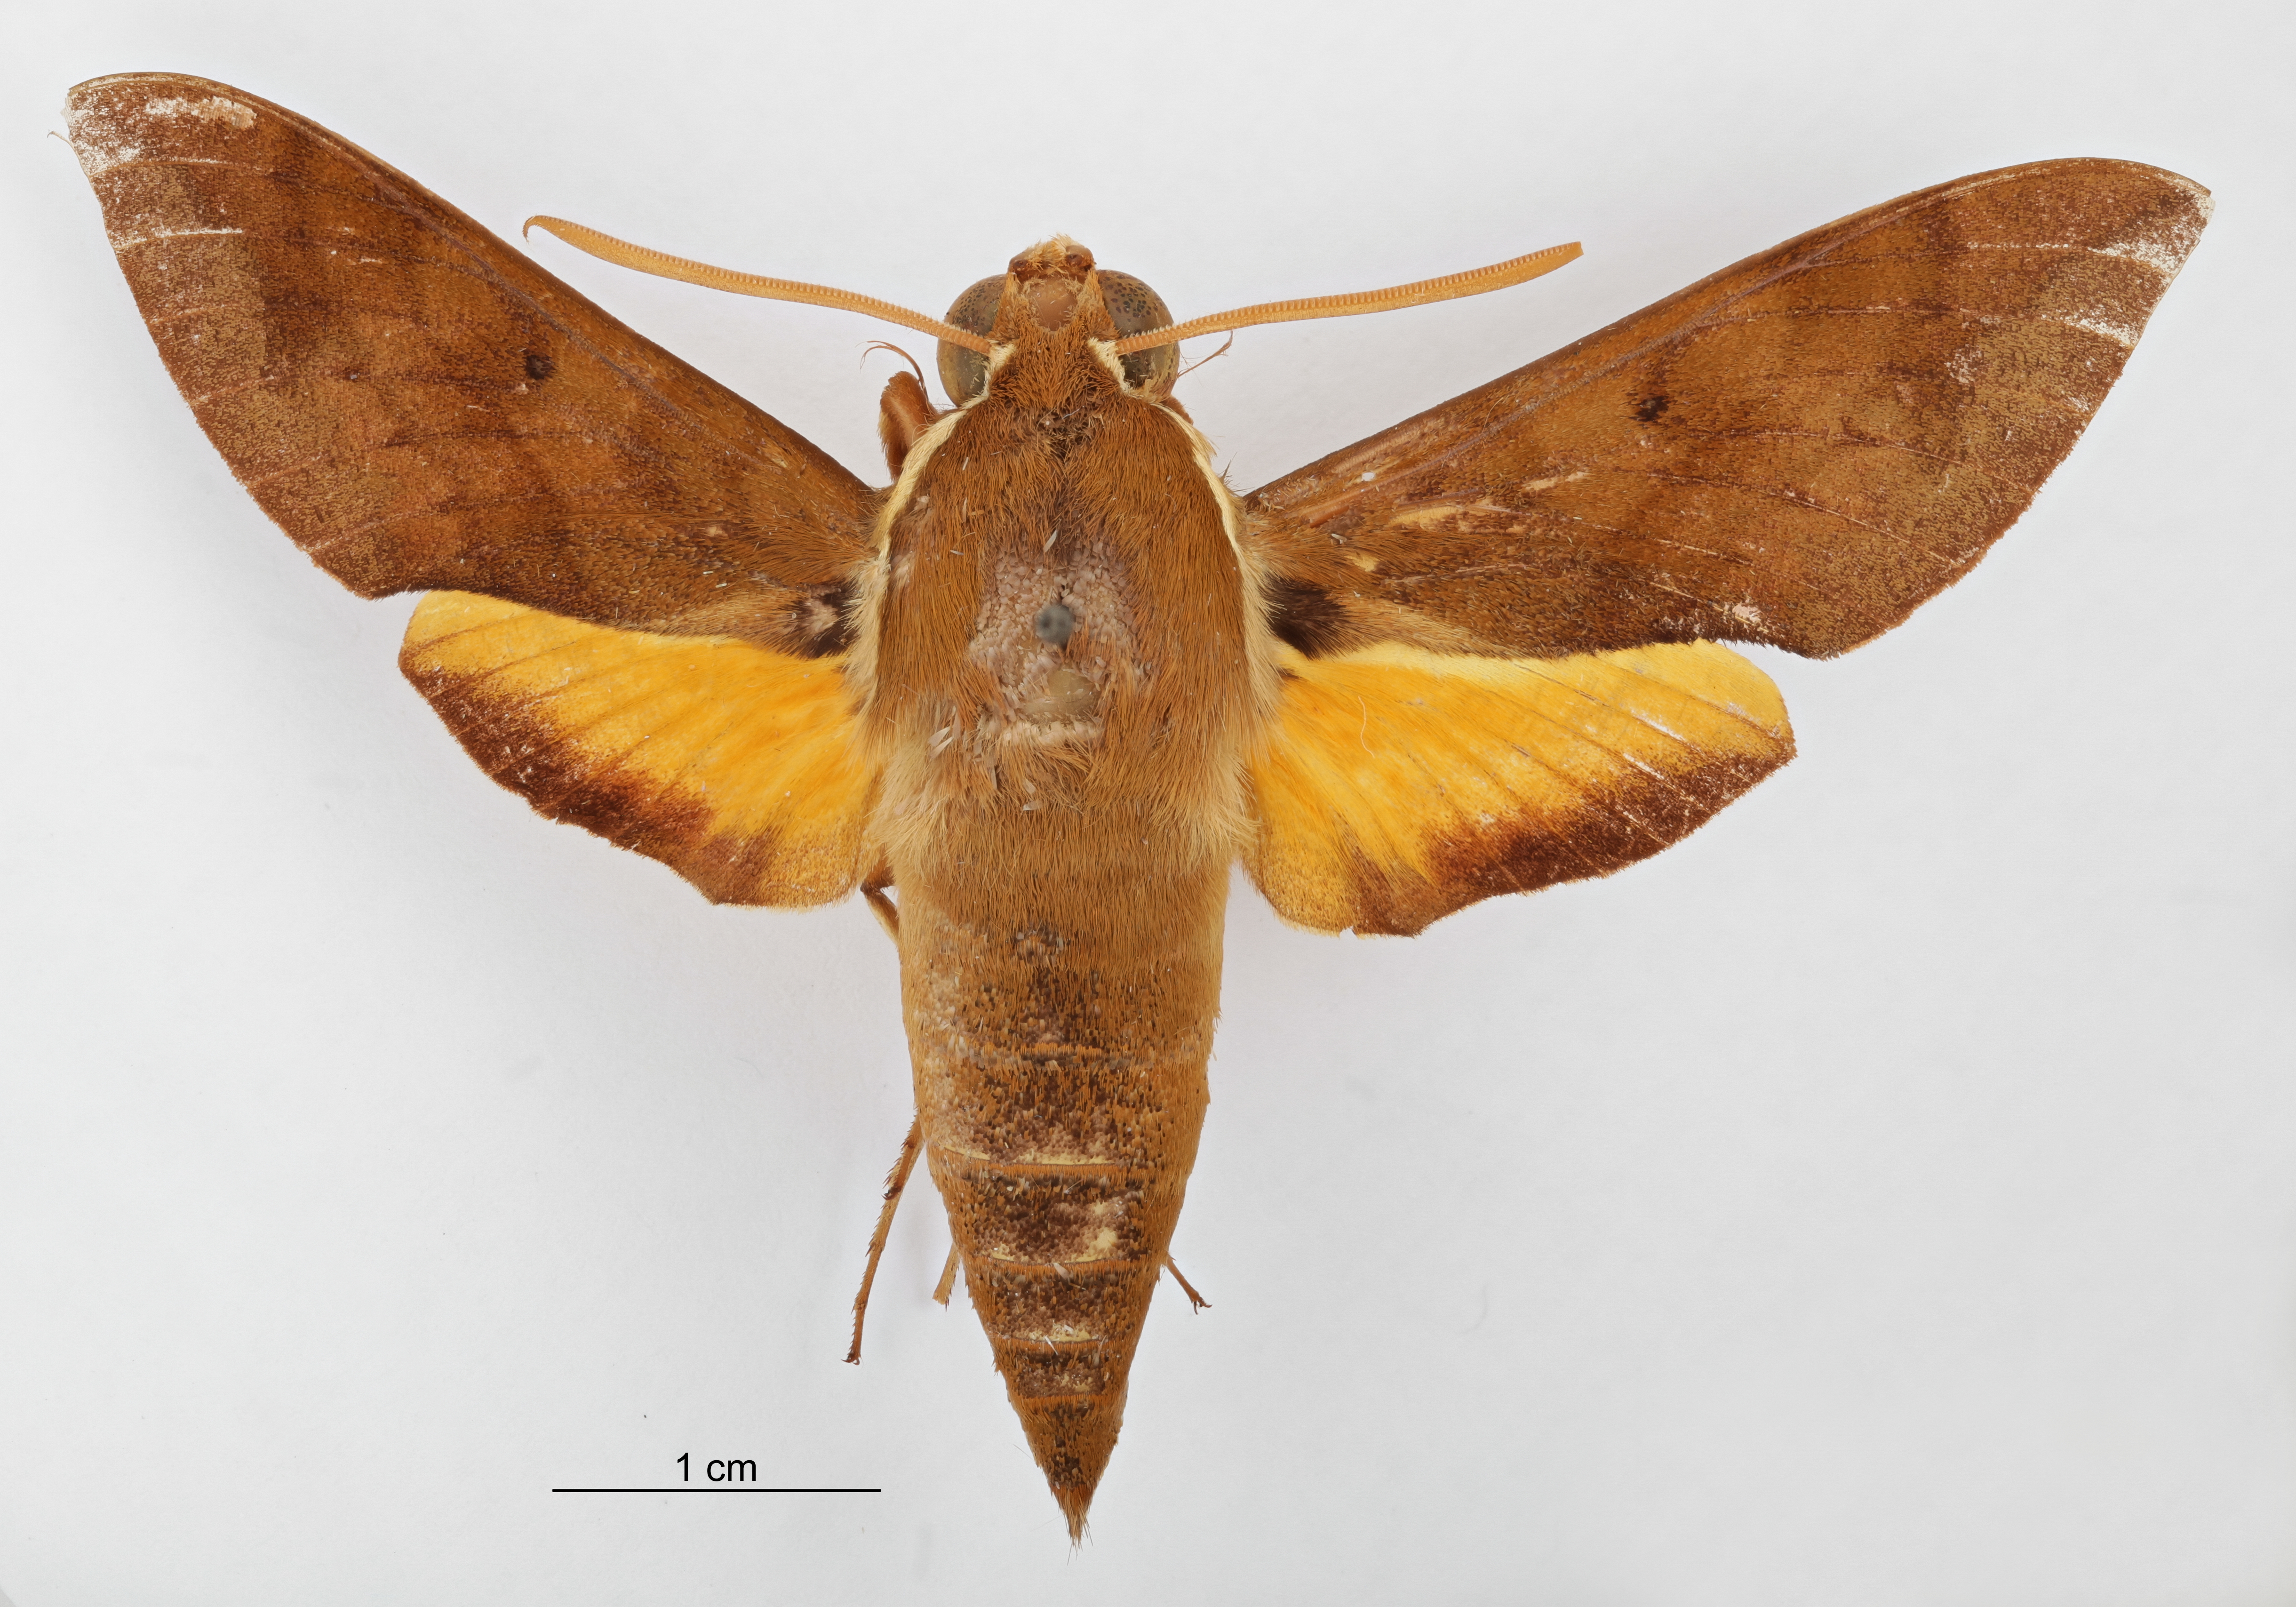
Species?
Gnathothlibus eras
